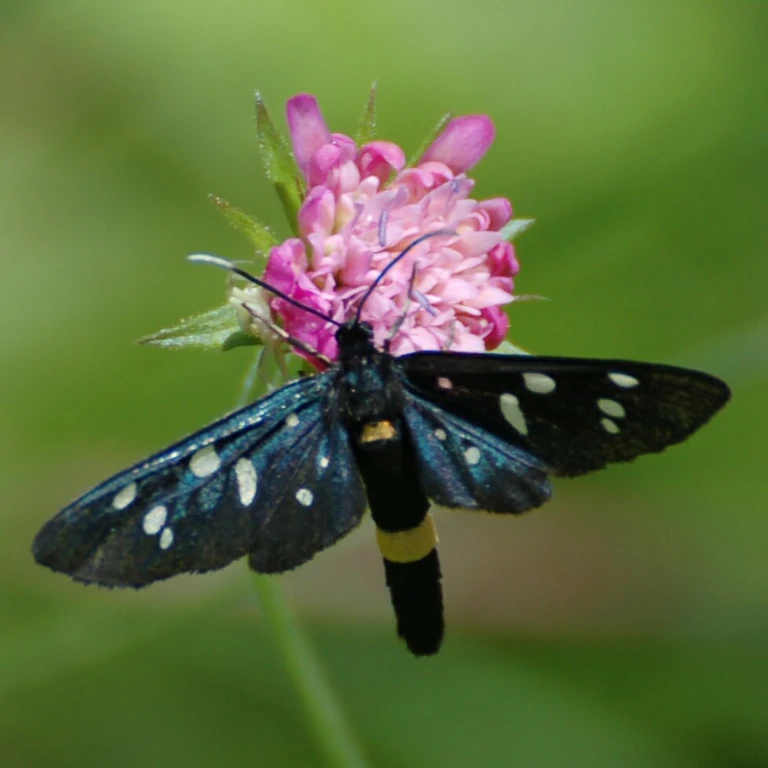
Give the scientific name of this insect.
Amata phegea
